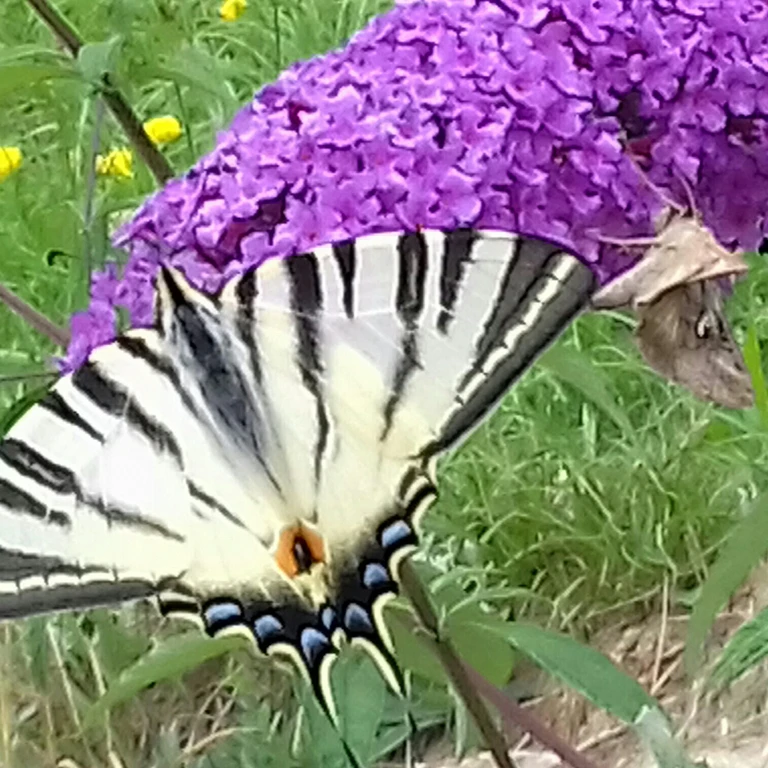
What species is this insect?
Iphiclides podalirius
